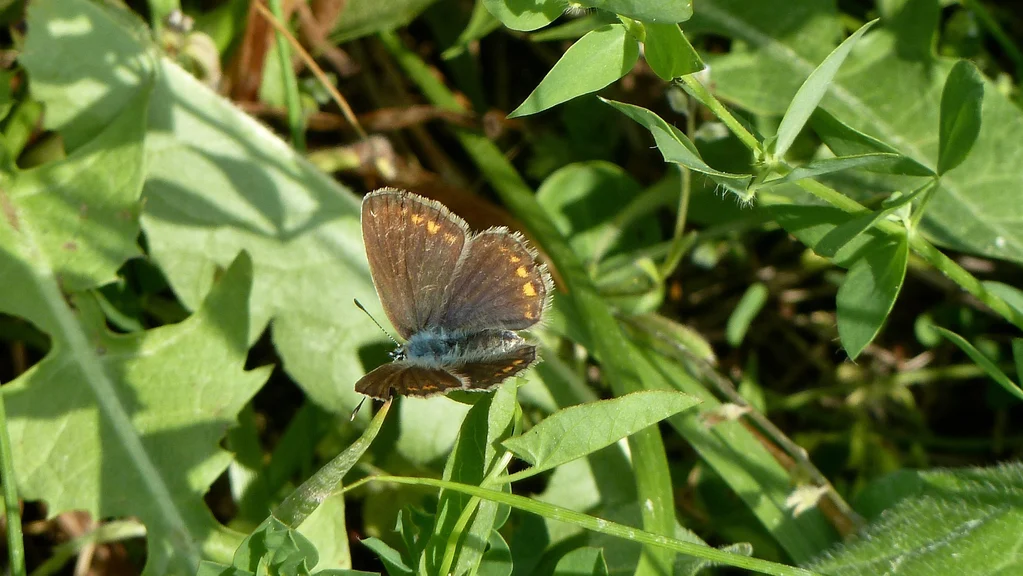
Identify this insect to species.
Polyommatus icarus
